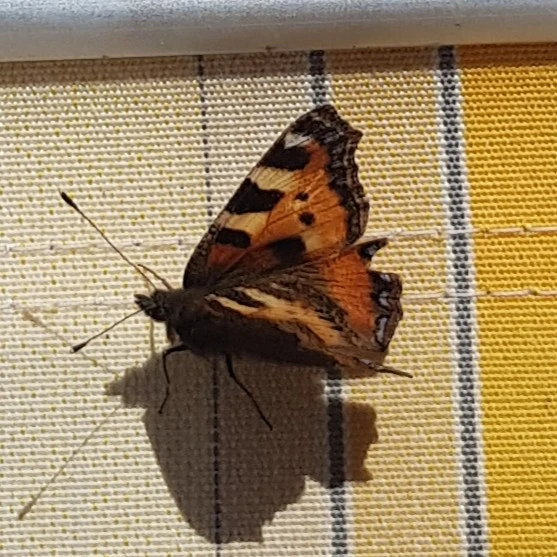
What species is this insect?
Aglais urticae
